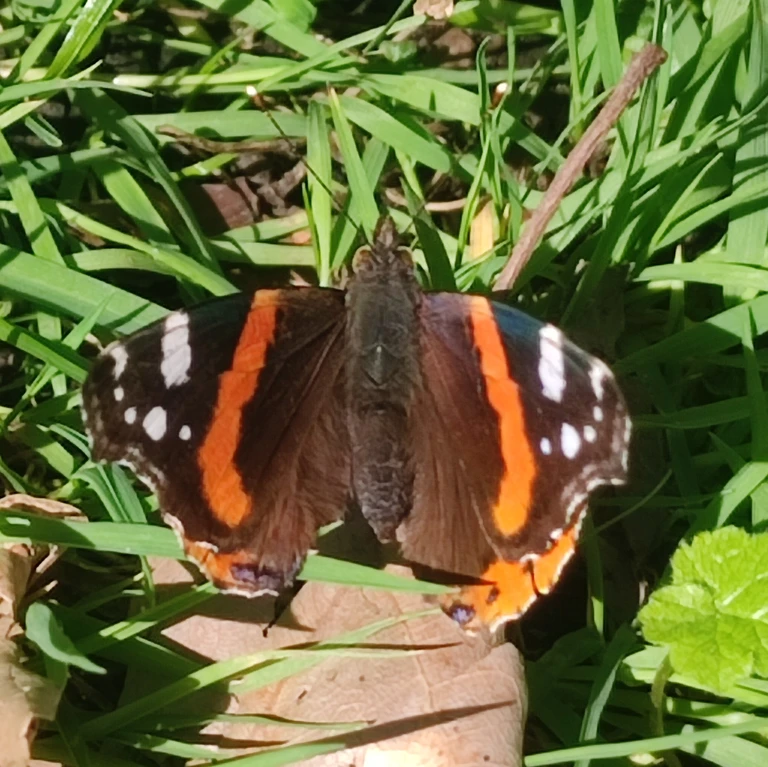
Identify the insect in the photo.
Vanessa atalanta
